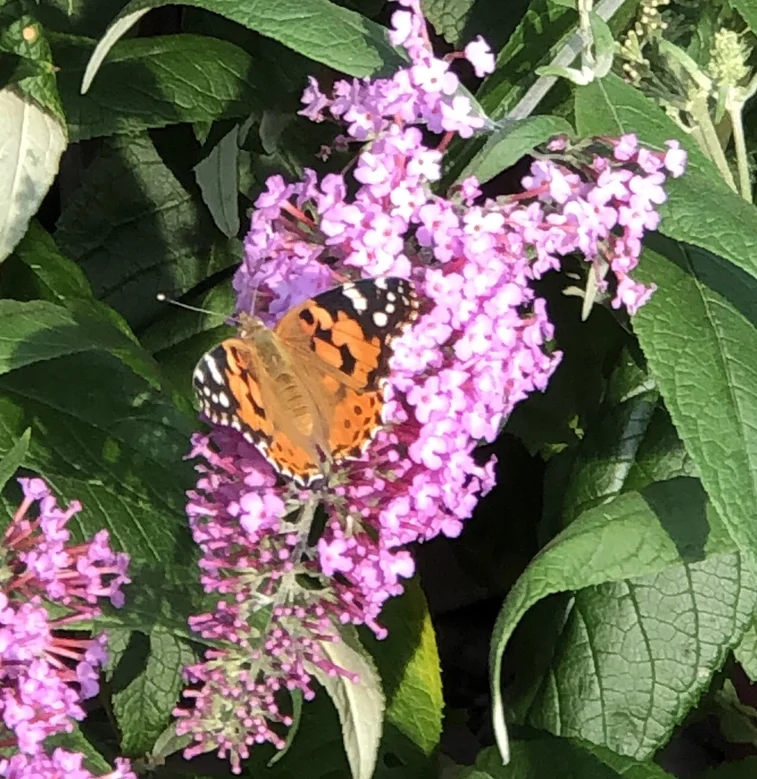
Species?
Vanessa cardui
